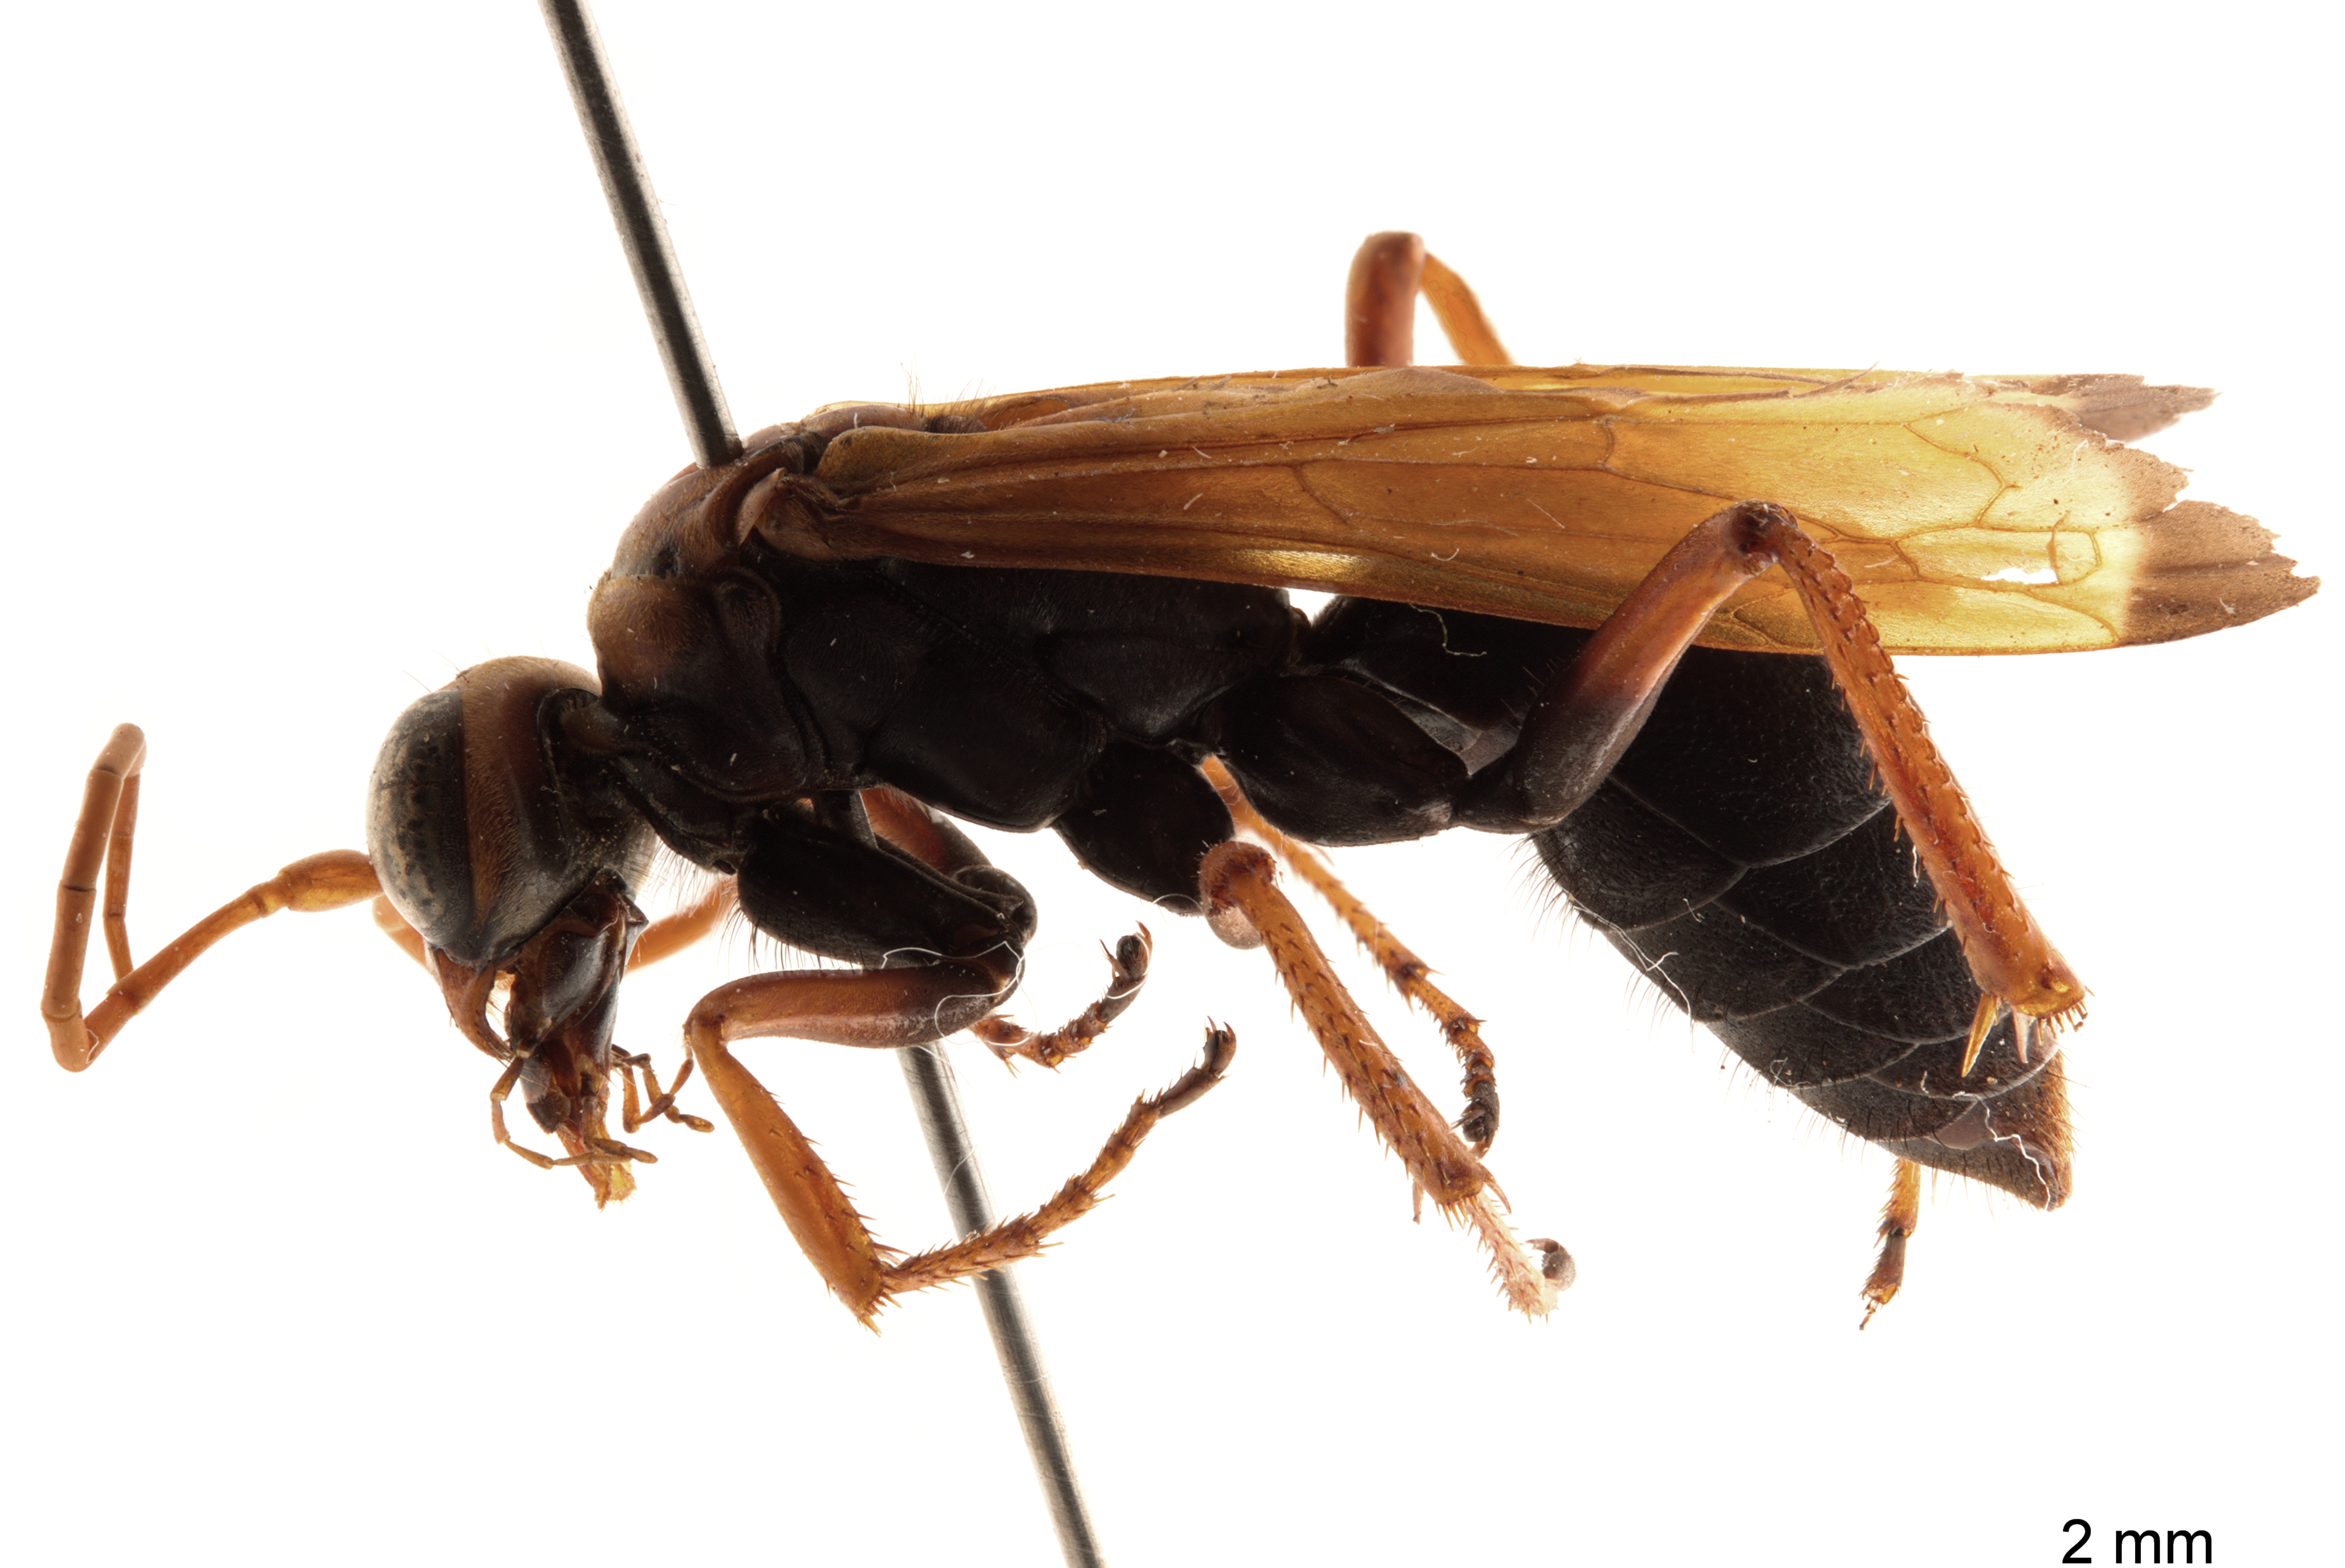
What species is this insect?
Cyphononyx keiseri
